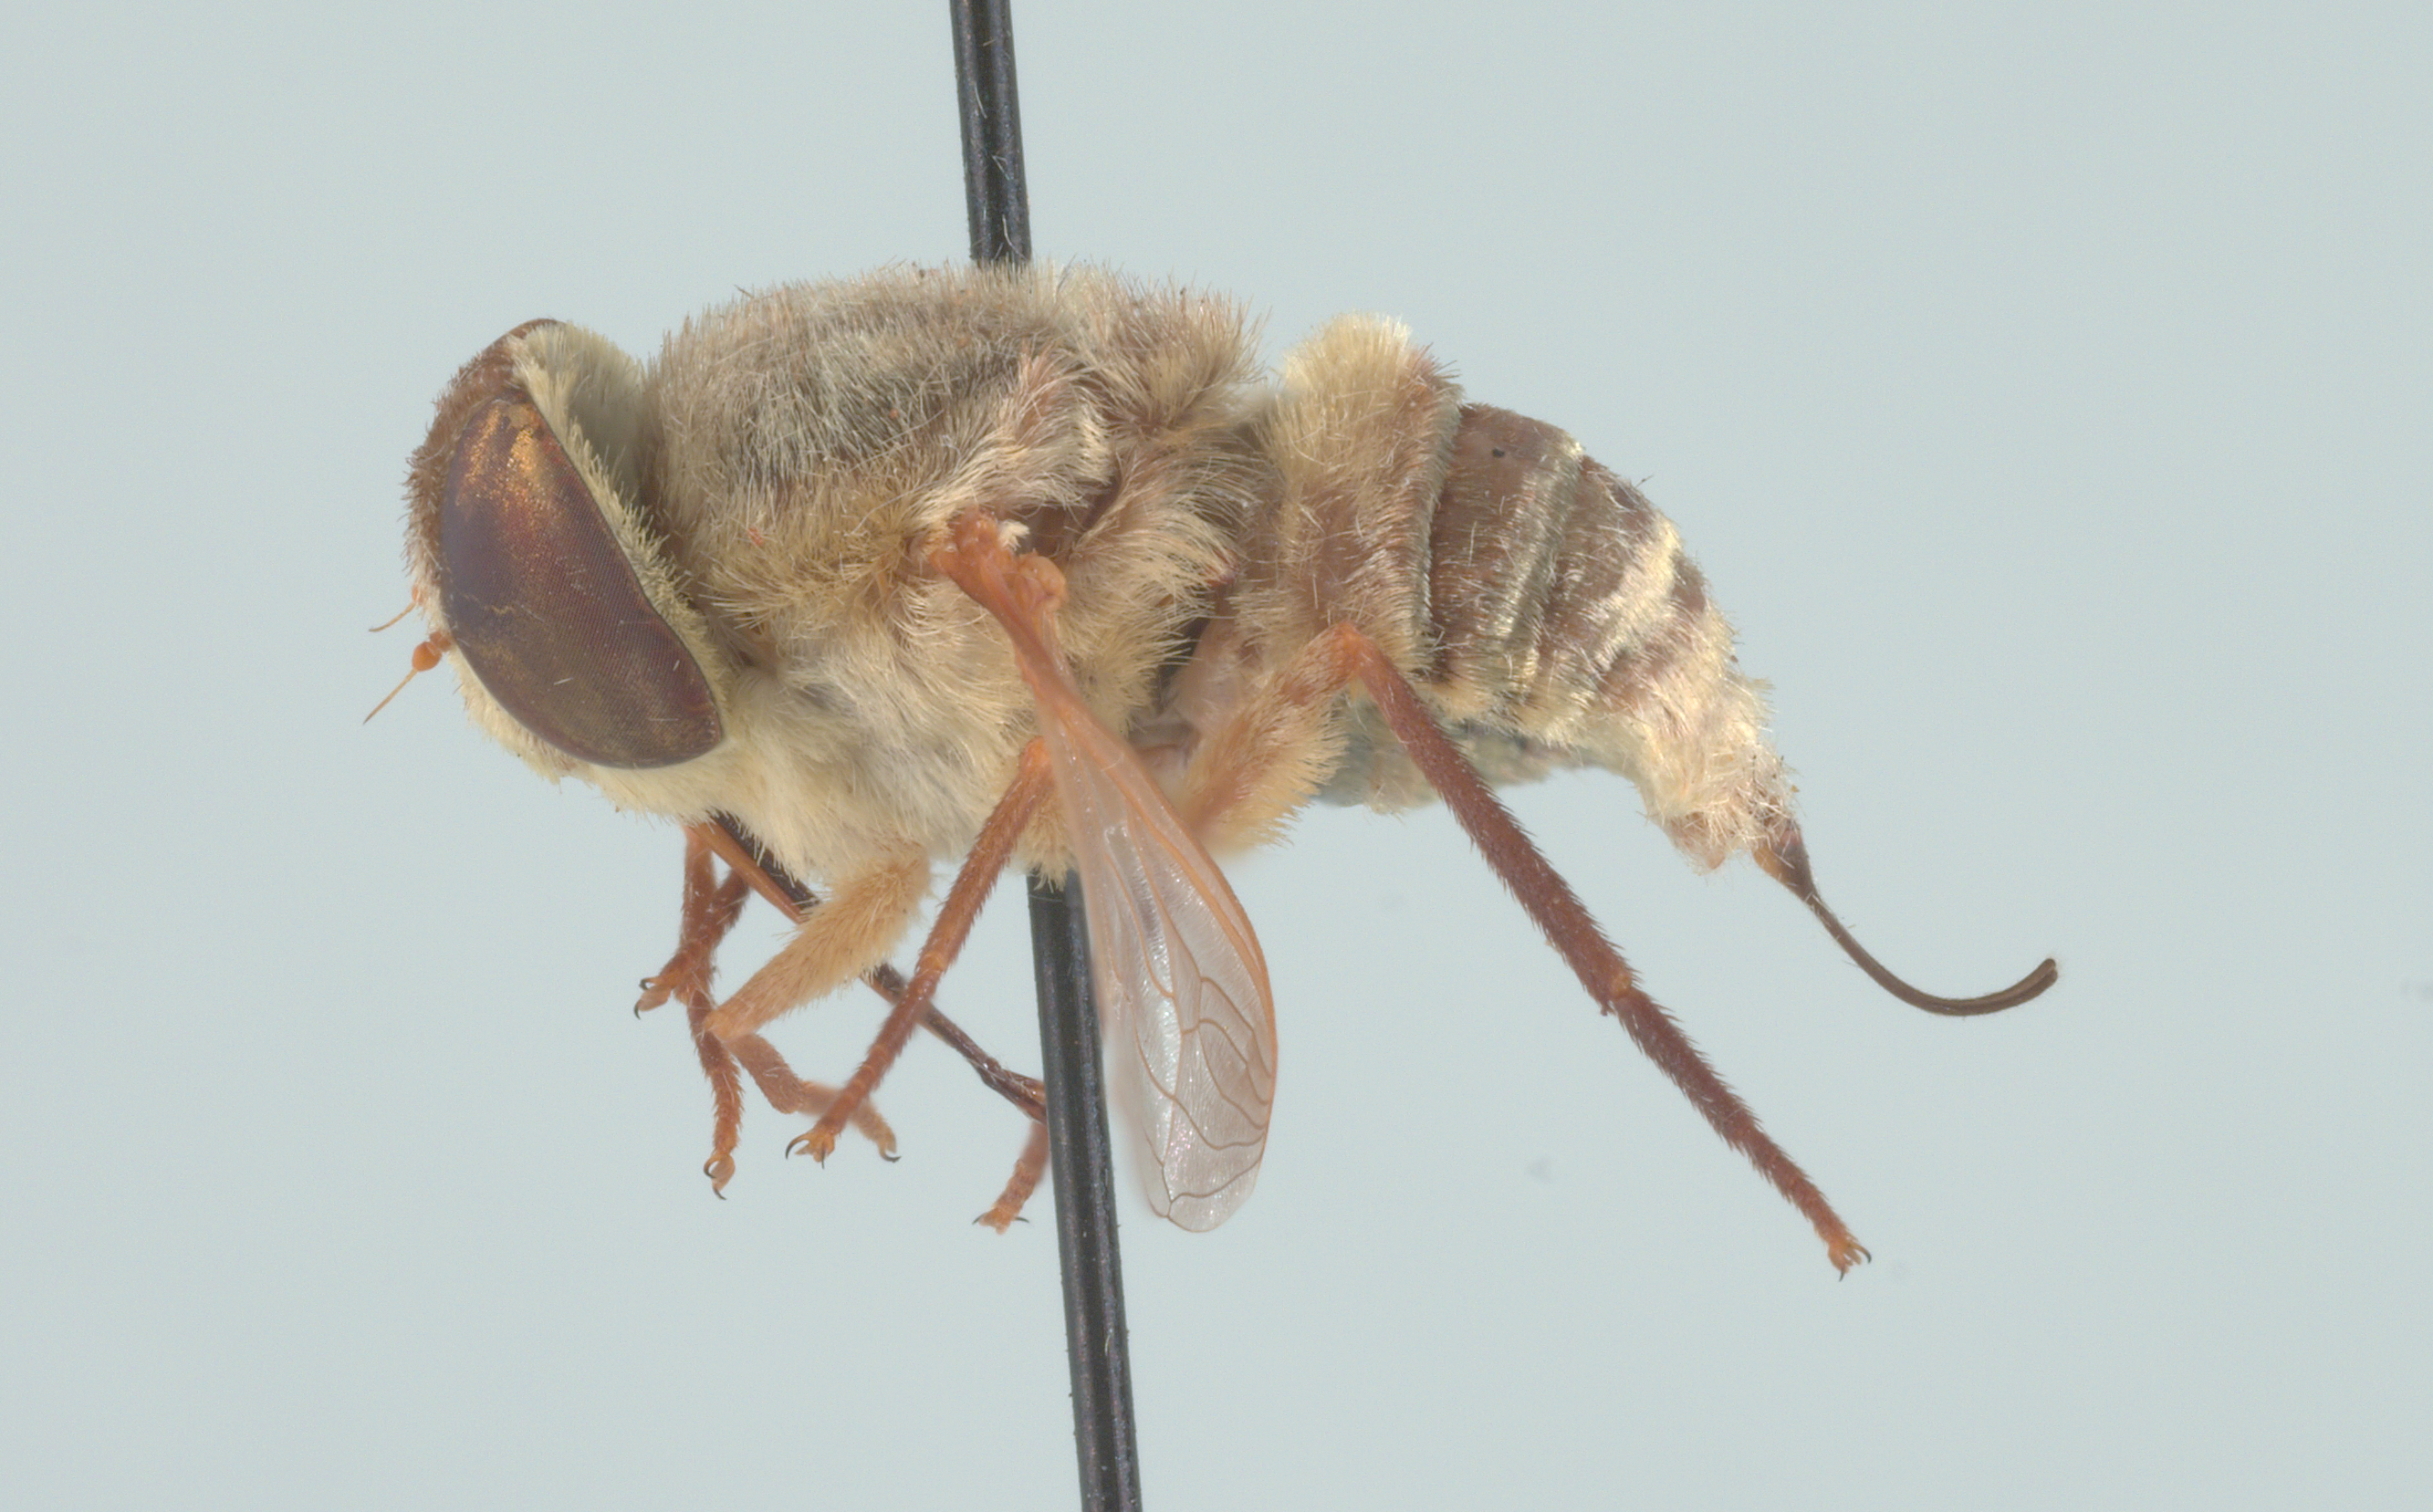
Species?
Neorhynchocephalus volaticus
